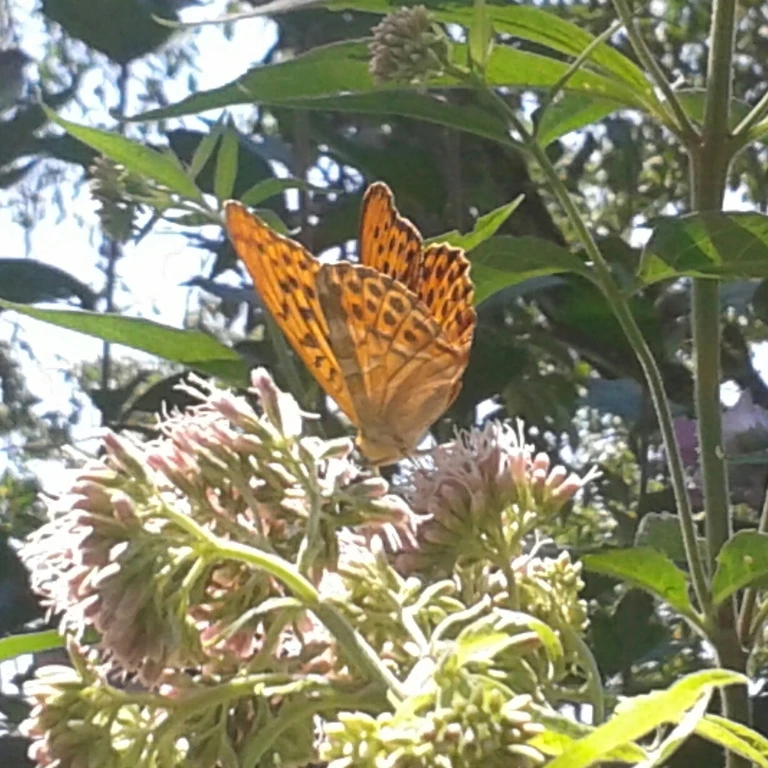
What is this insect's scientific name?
Argynnis paphia
